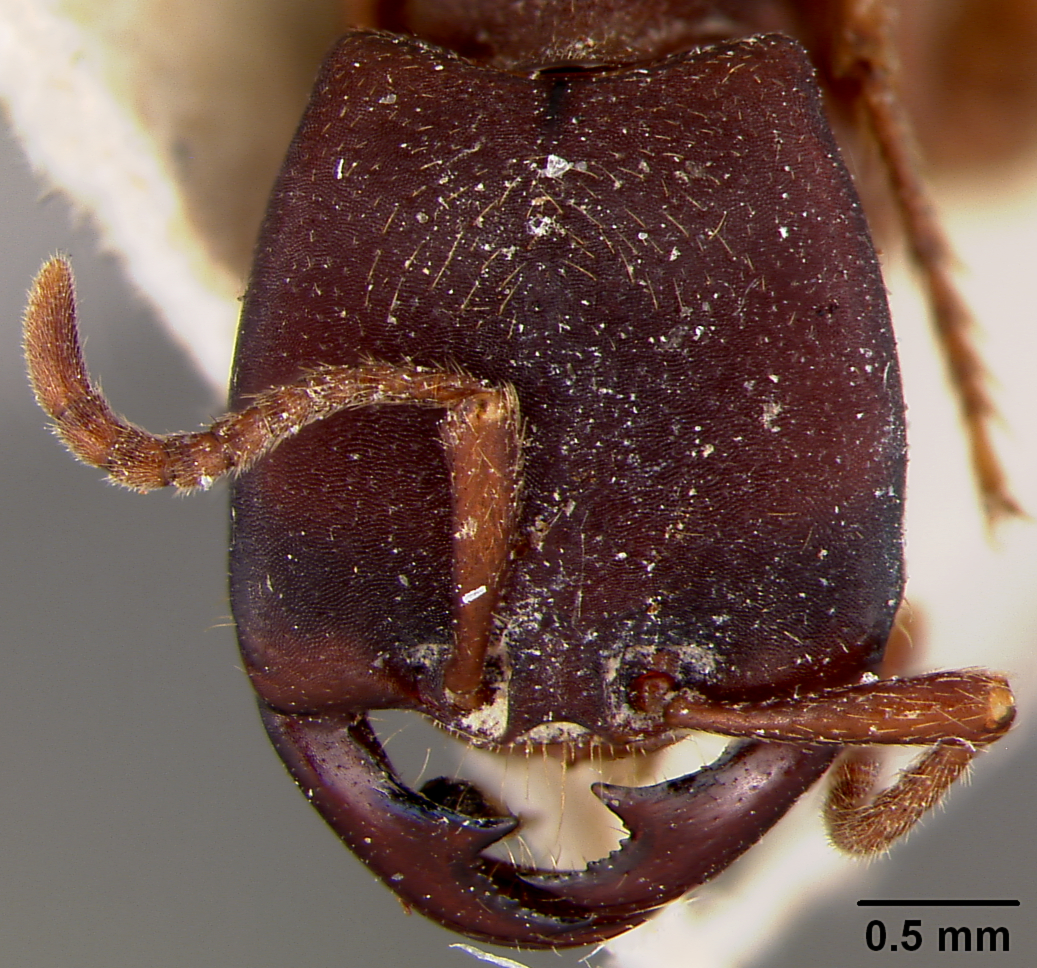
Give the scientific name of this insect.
Dorylus emeryi
